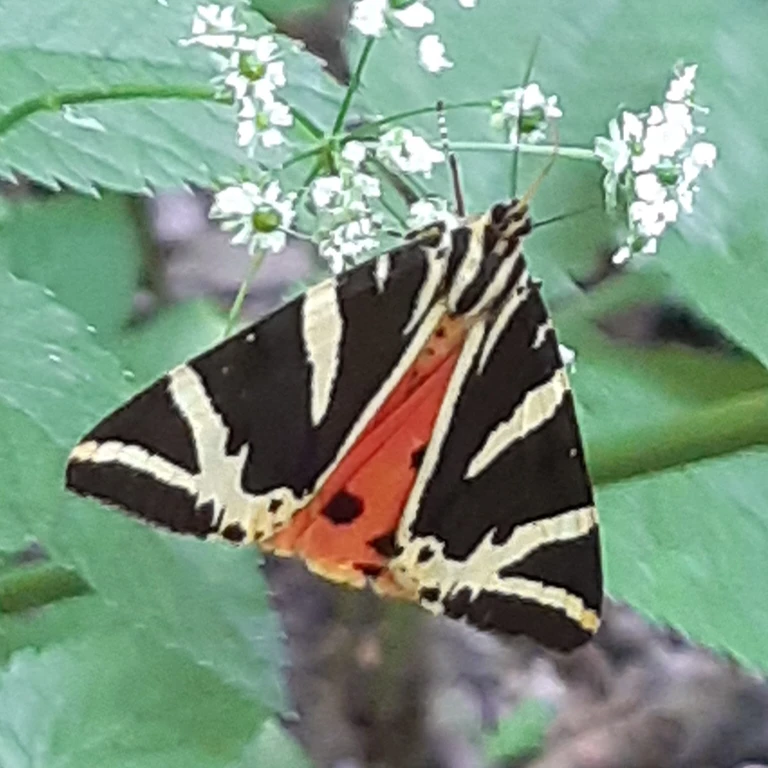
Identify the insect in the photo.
Euplagia quadripunctaria
